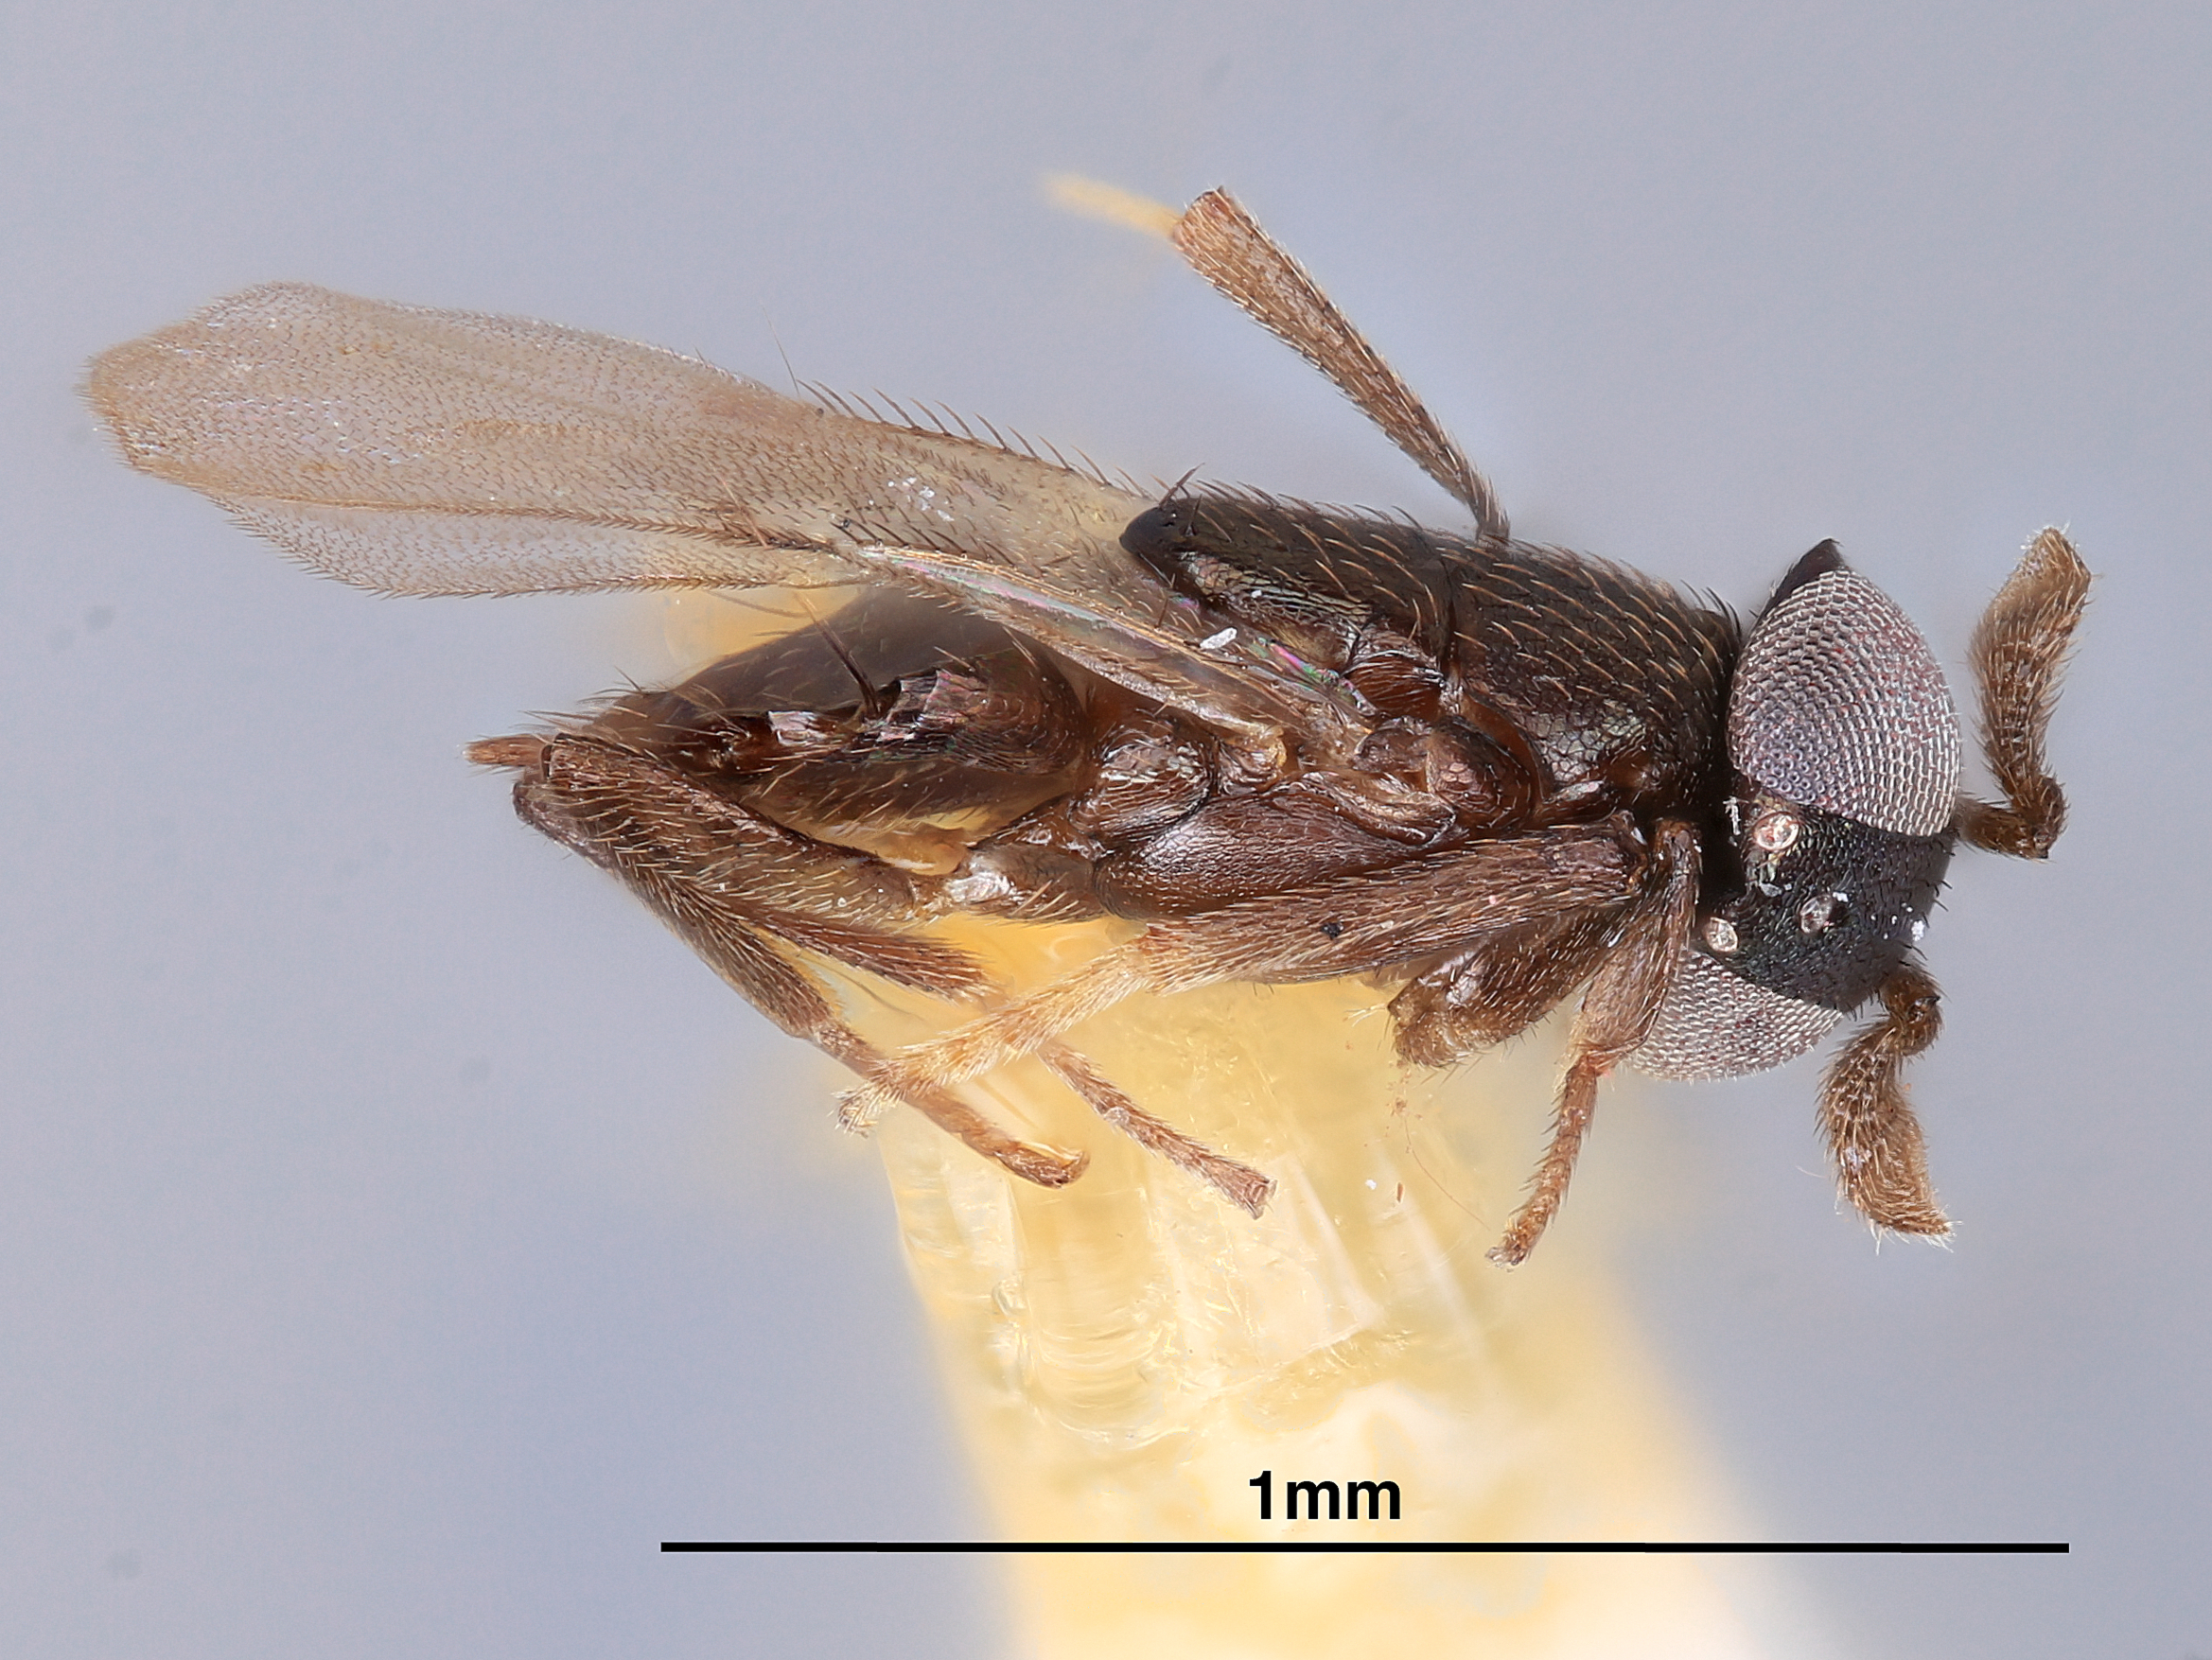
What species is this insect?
Coelopencyrtus hylaei
